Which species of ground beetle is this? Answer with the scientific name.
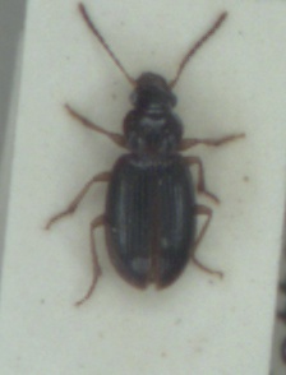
Bradycellus verbasci
